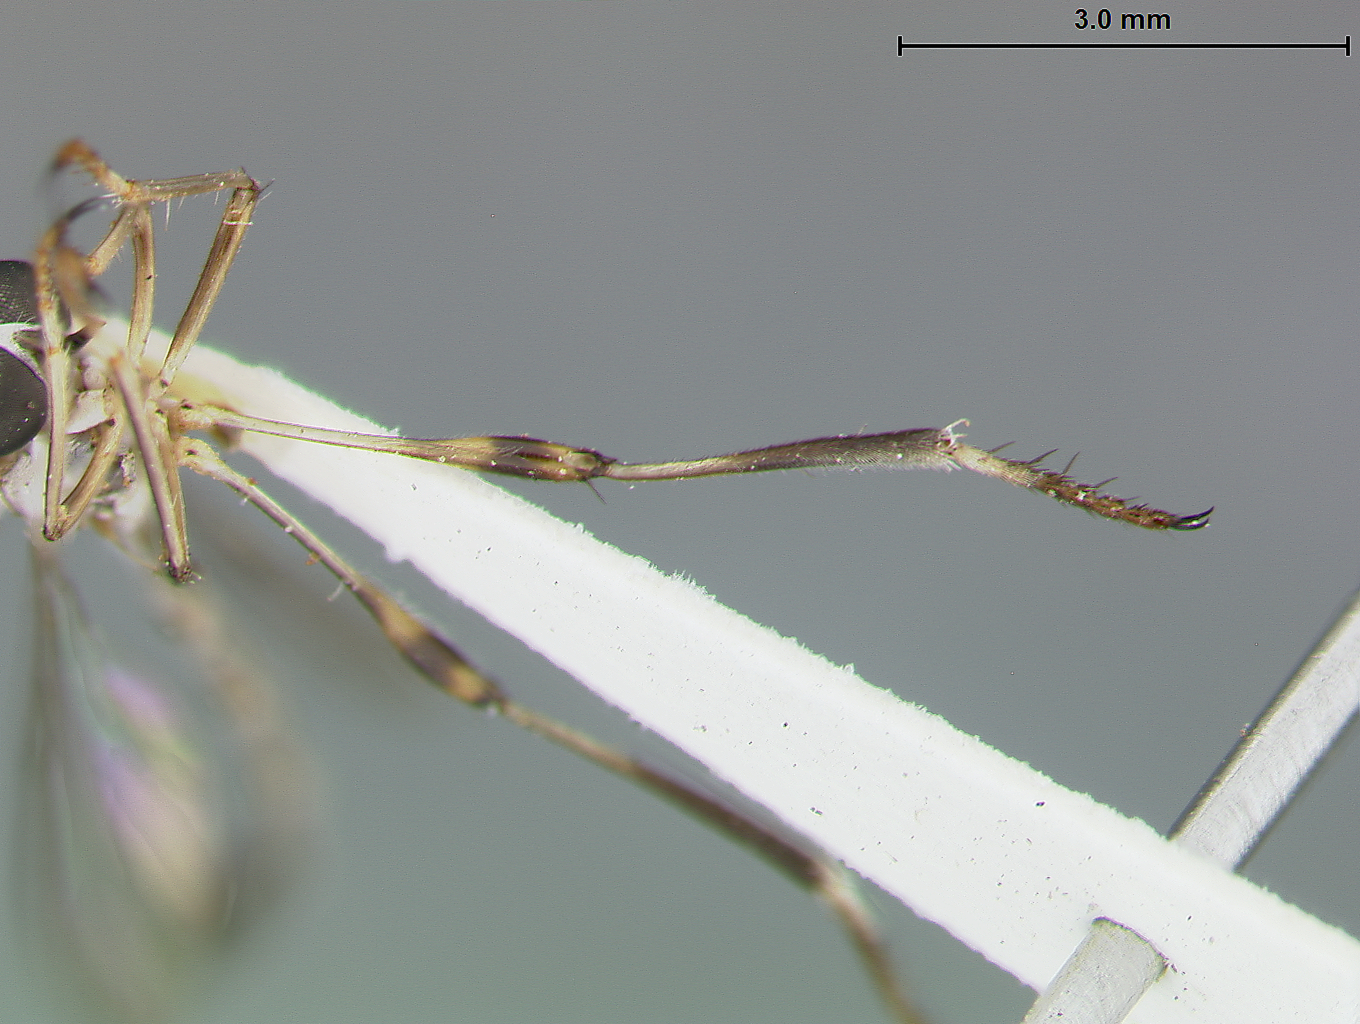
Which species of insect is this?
Leptogaster martini
